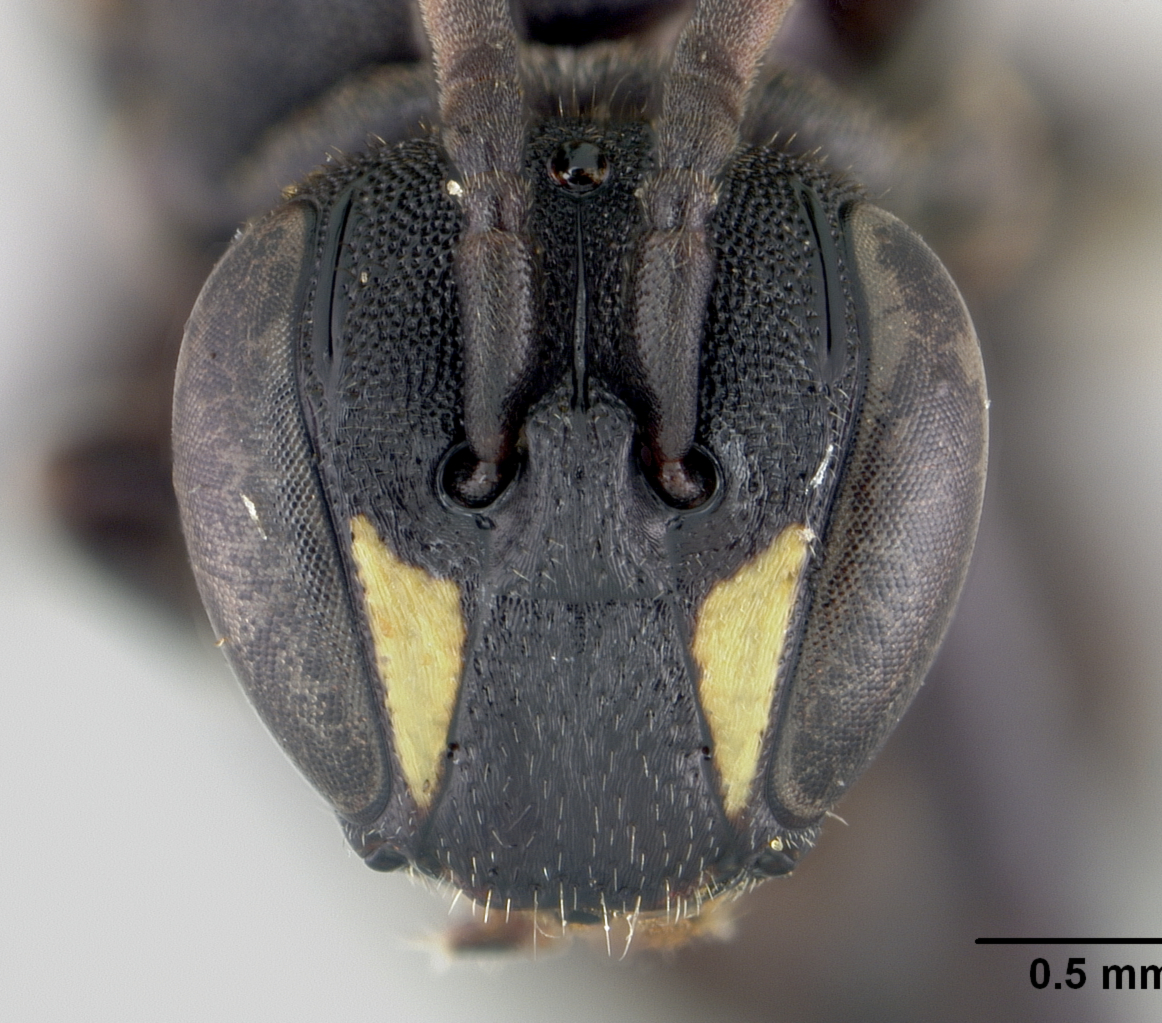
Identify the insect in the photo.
Hylaeus lavrushini
